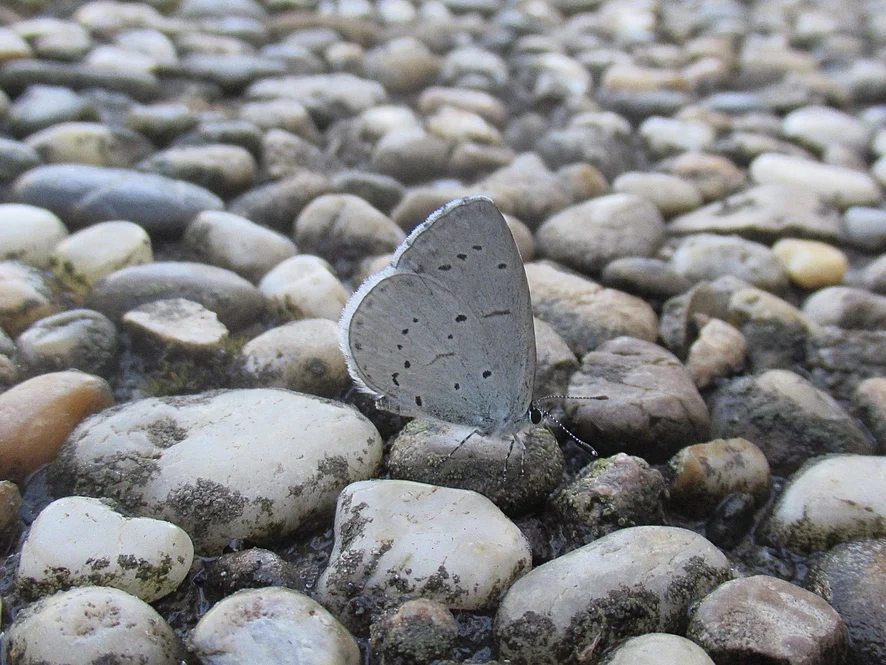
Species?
Celastrina argiolus
